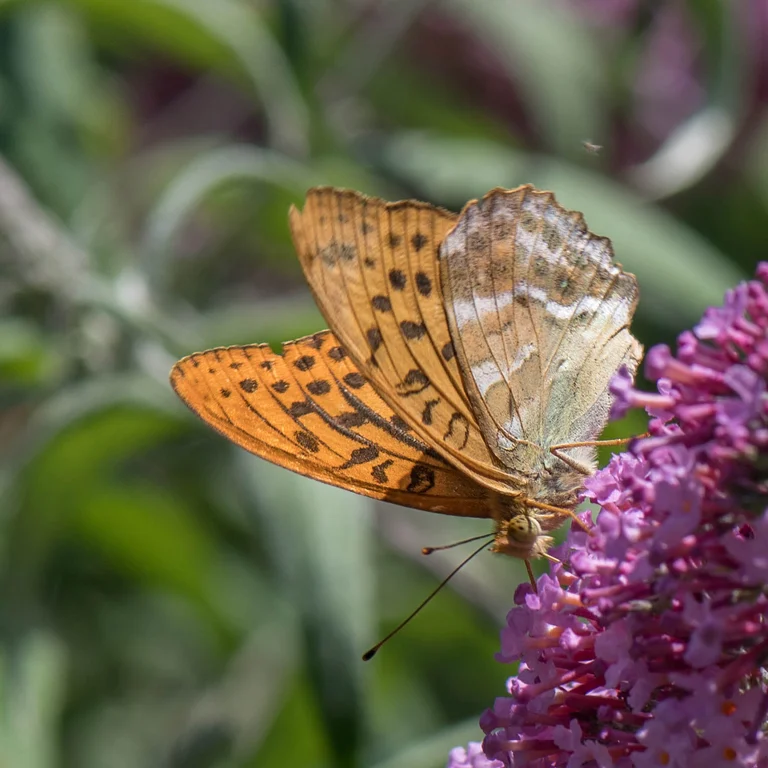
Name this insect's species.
Argynnis paphia
